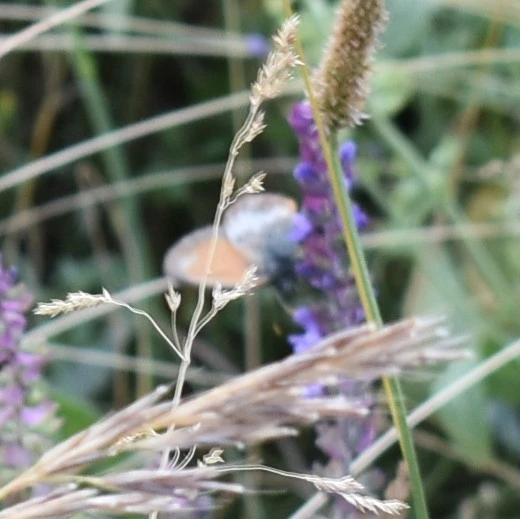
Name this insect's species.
Coenonympha arcania
